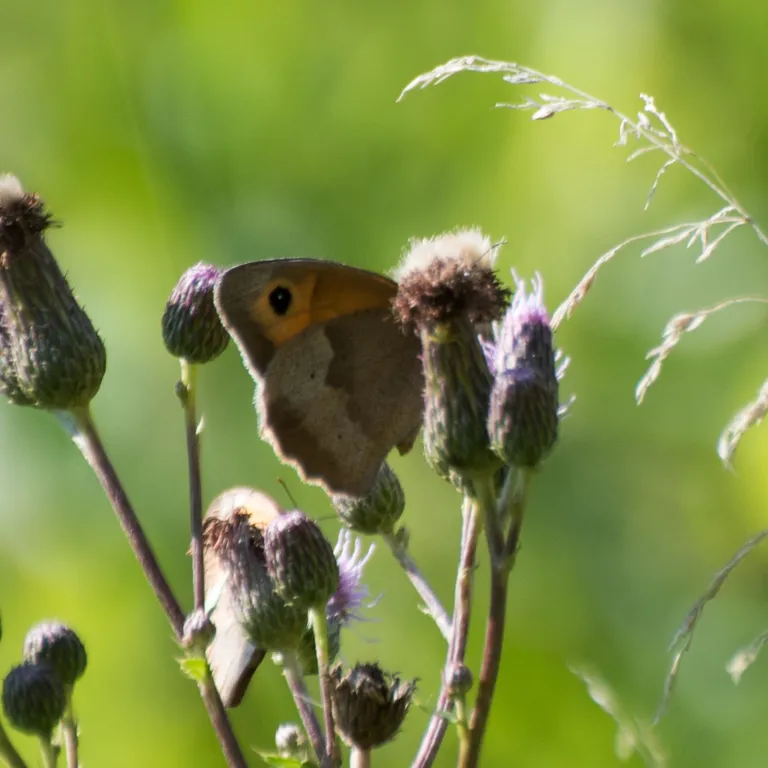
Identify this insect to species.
Maniola jurtina
